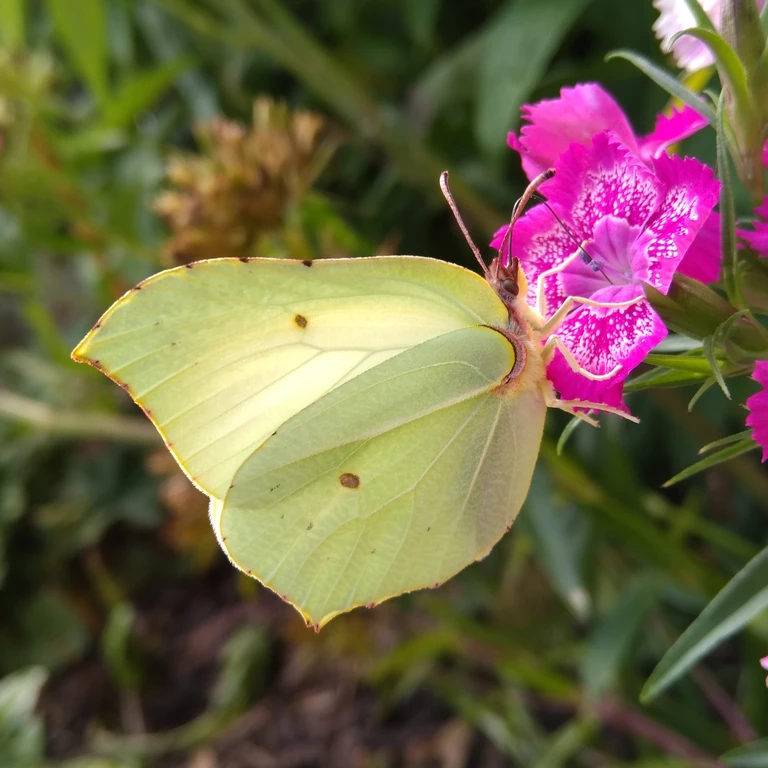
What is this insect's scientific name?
Gonepteryx rhamni
